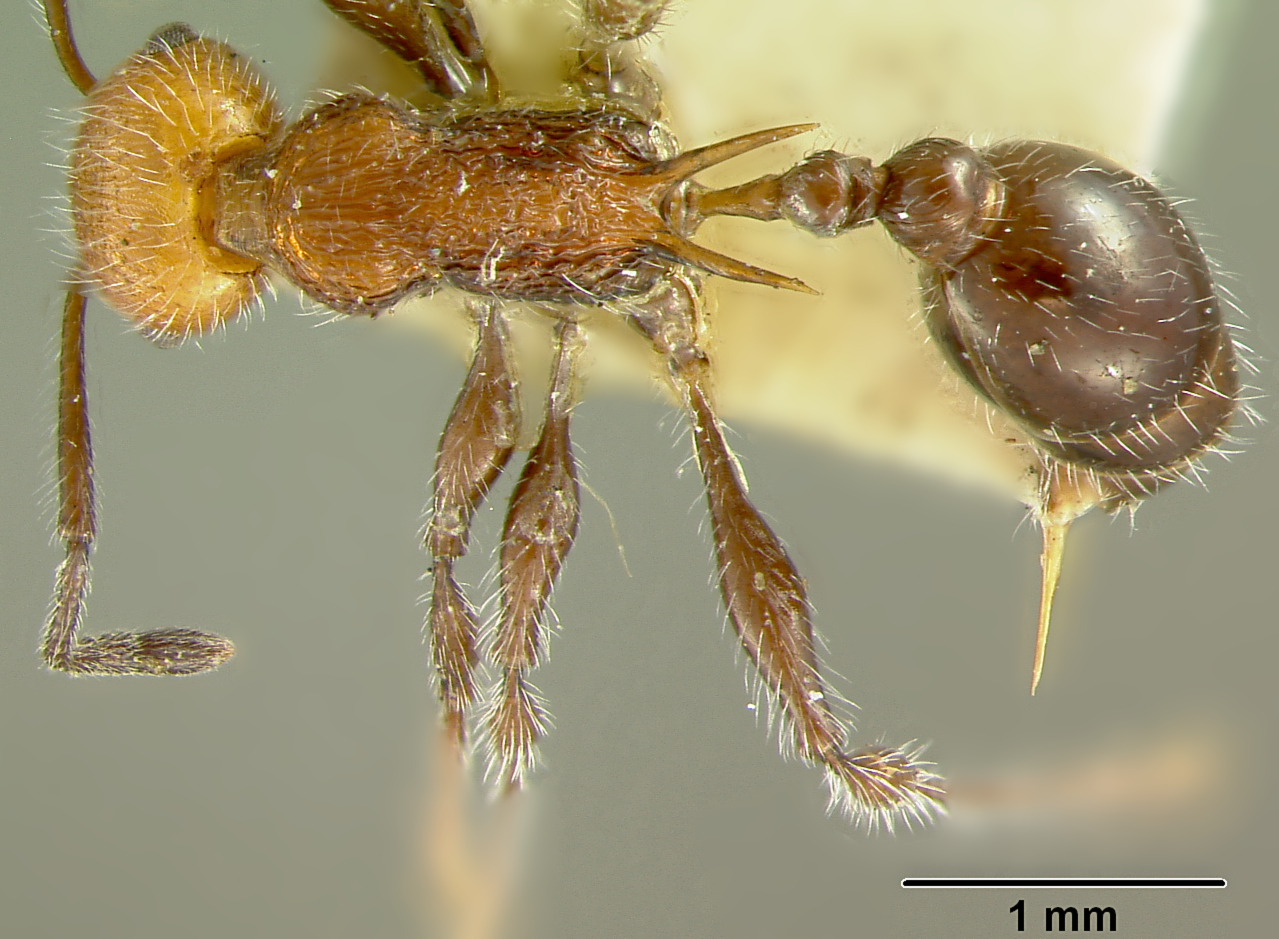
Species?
Macromischa sallei
